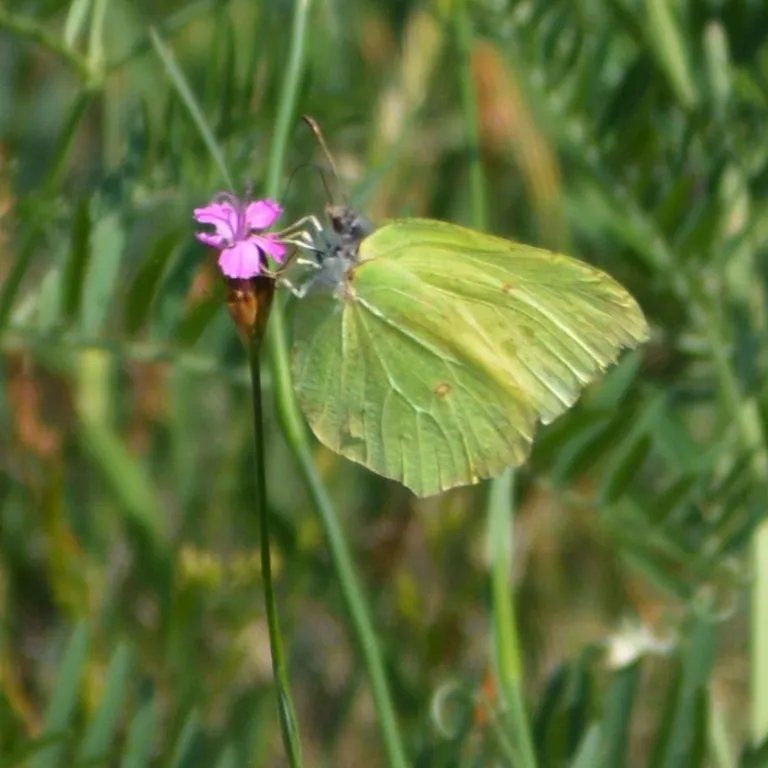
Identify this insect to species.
Gonepteryx rhamni
